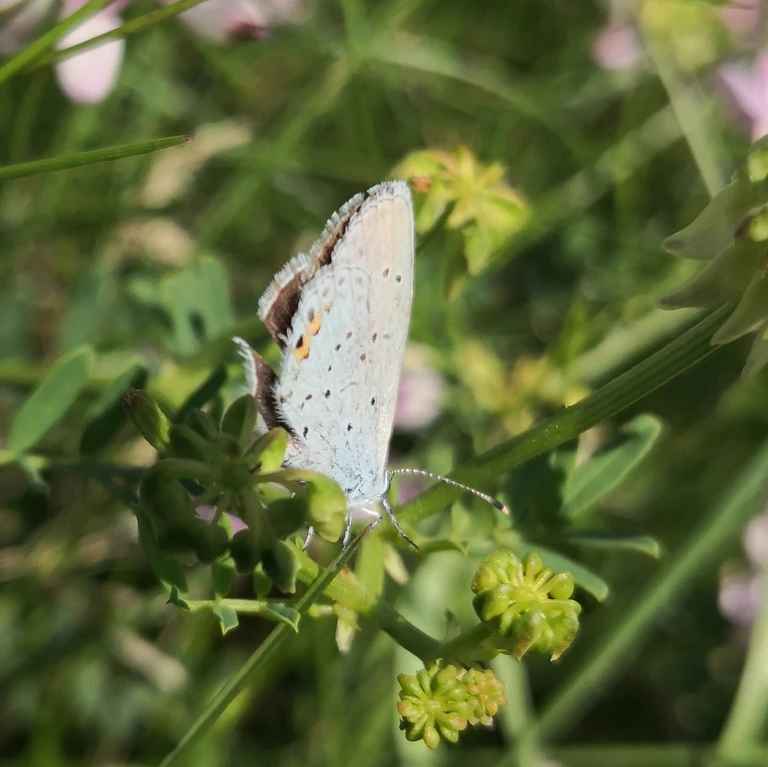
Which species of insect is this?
Cupido argiades (also Elkalyce argiades)
